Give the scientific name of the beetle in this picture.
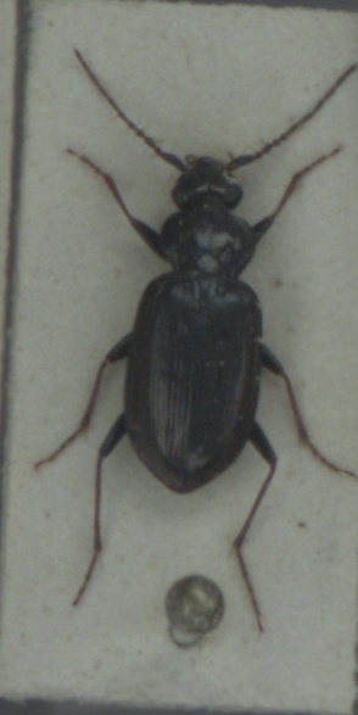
Loricera pilicornis
